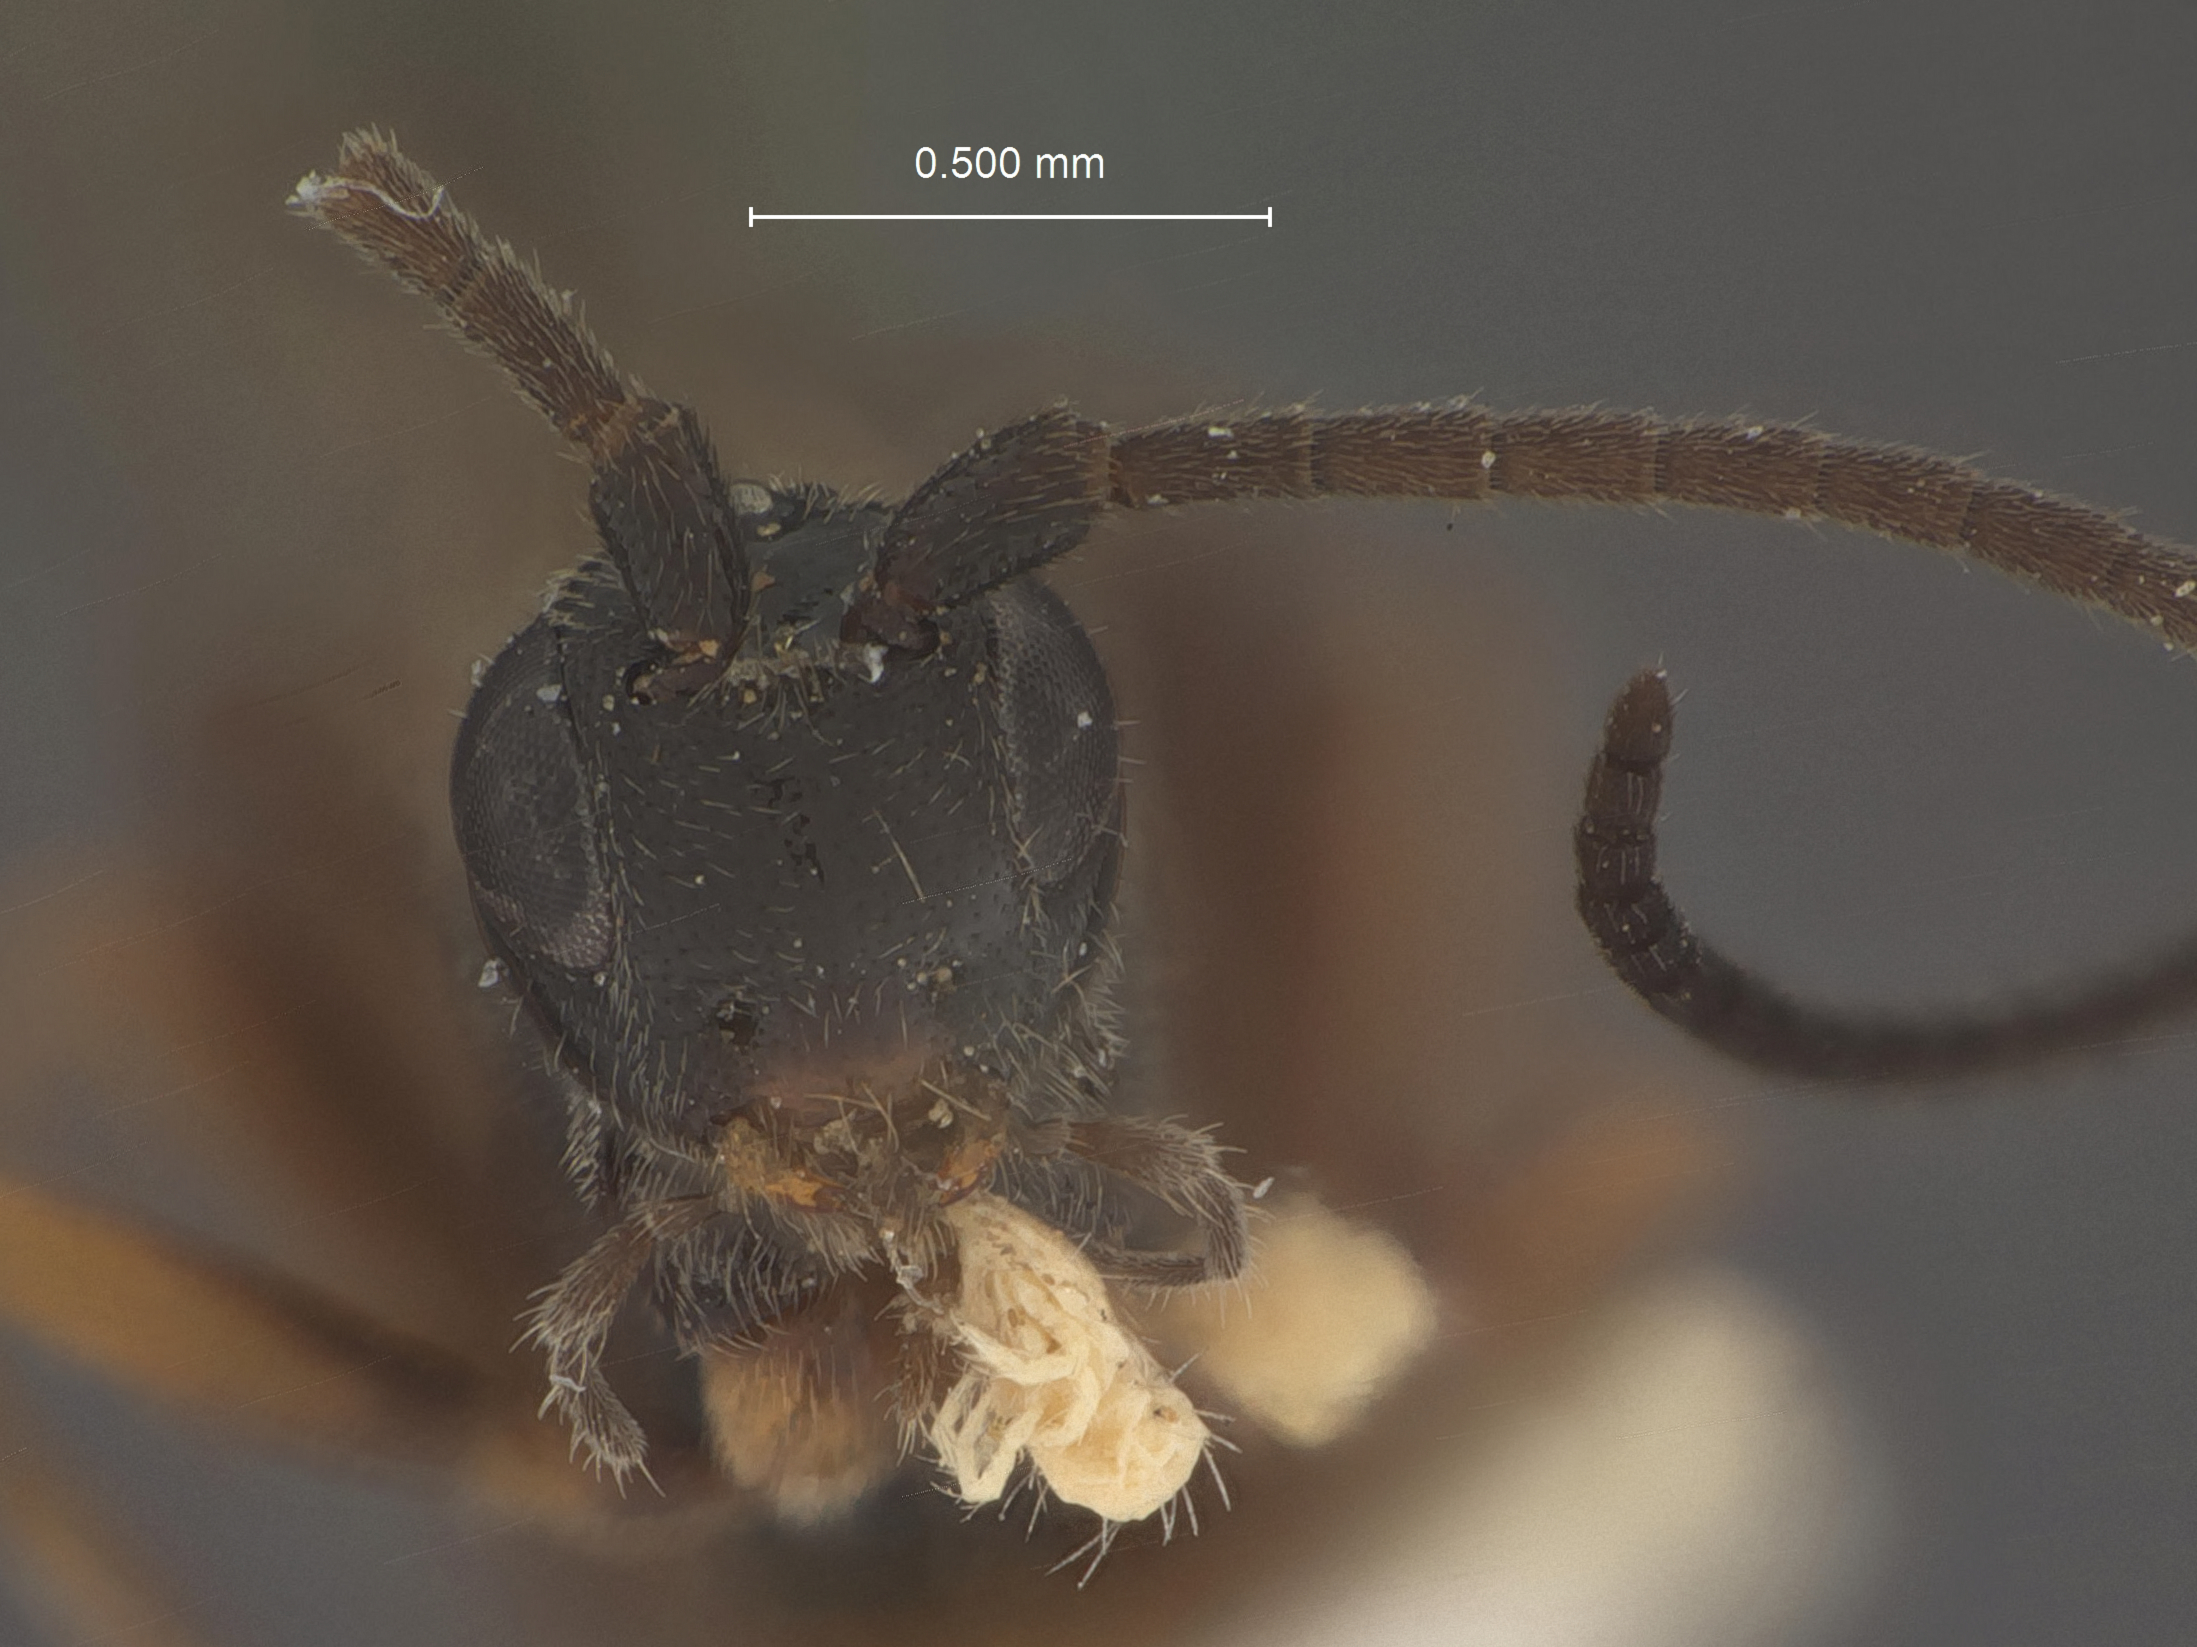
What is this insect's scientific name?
Orgilus strigosus
